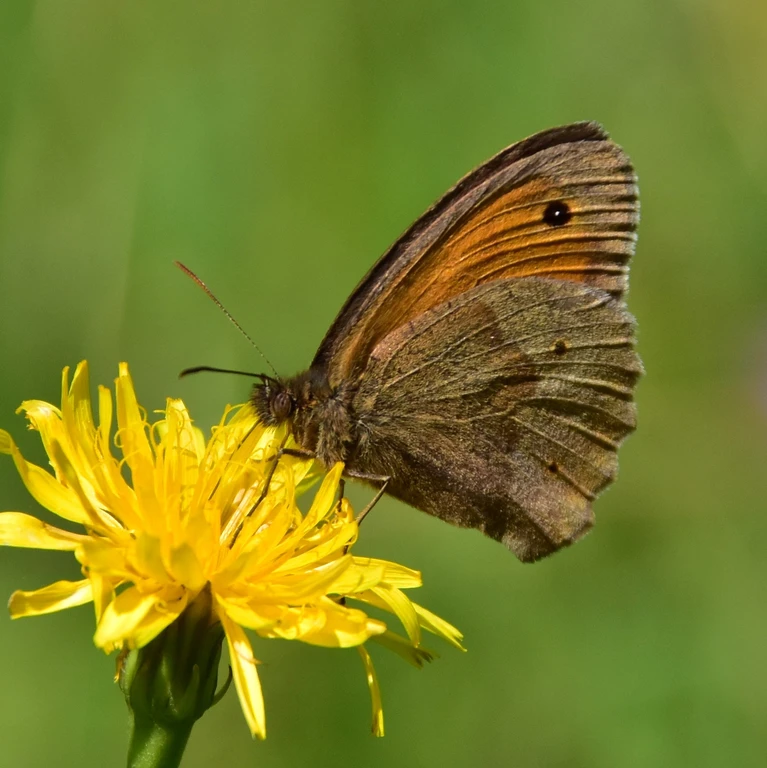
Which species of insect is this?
Maniola jurtina
